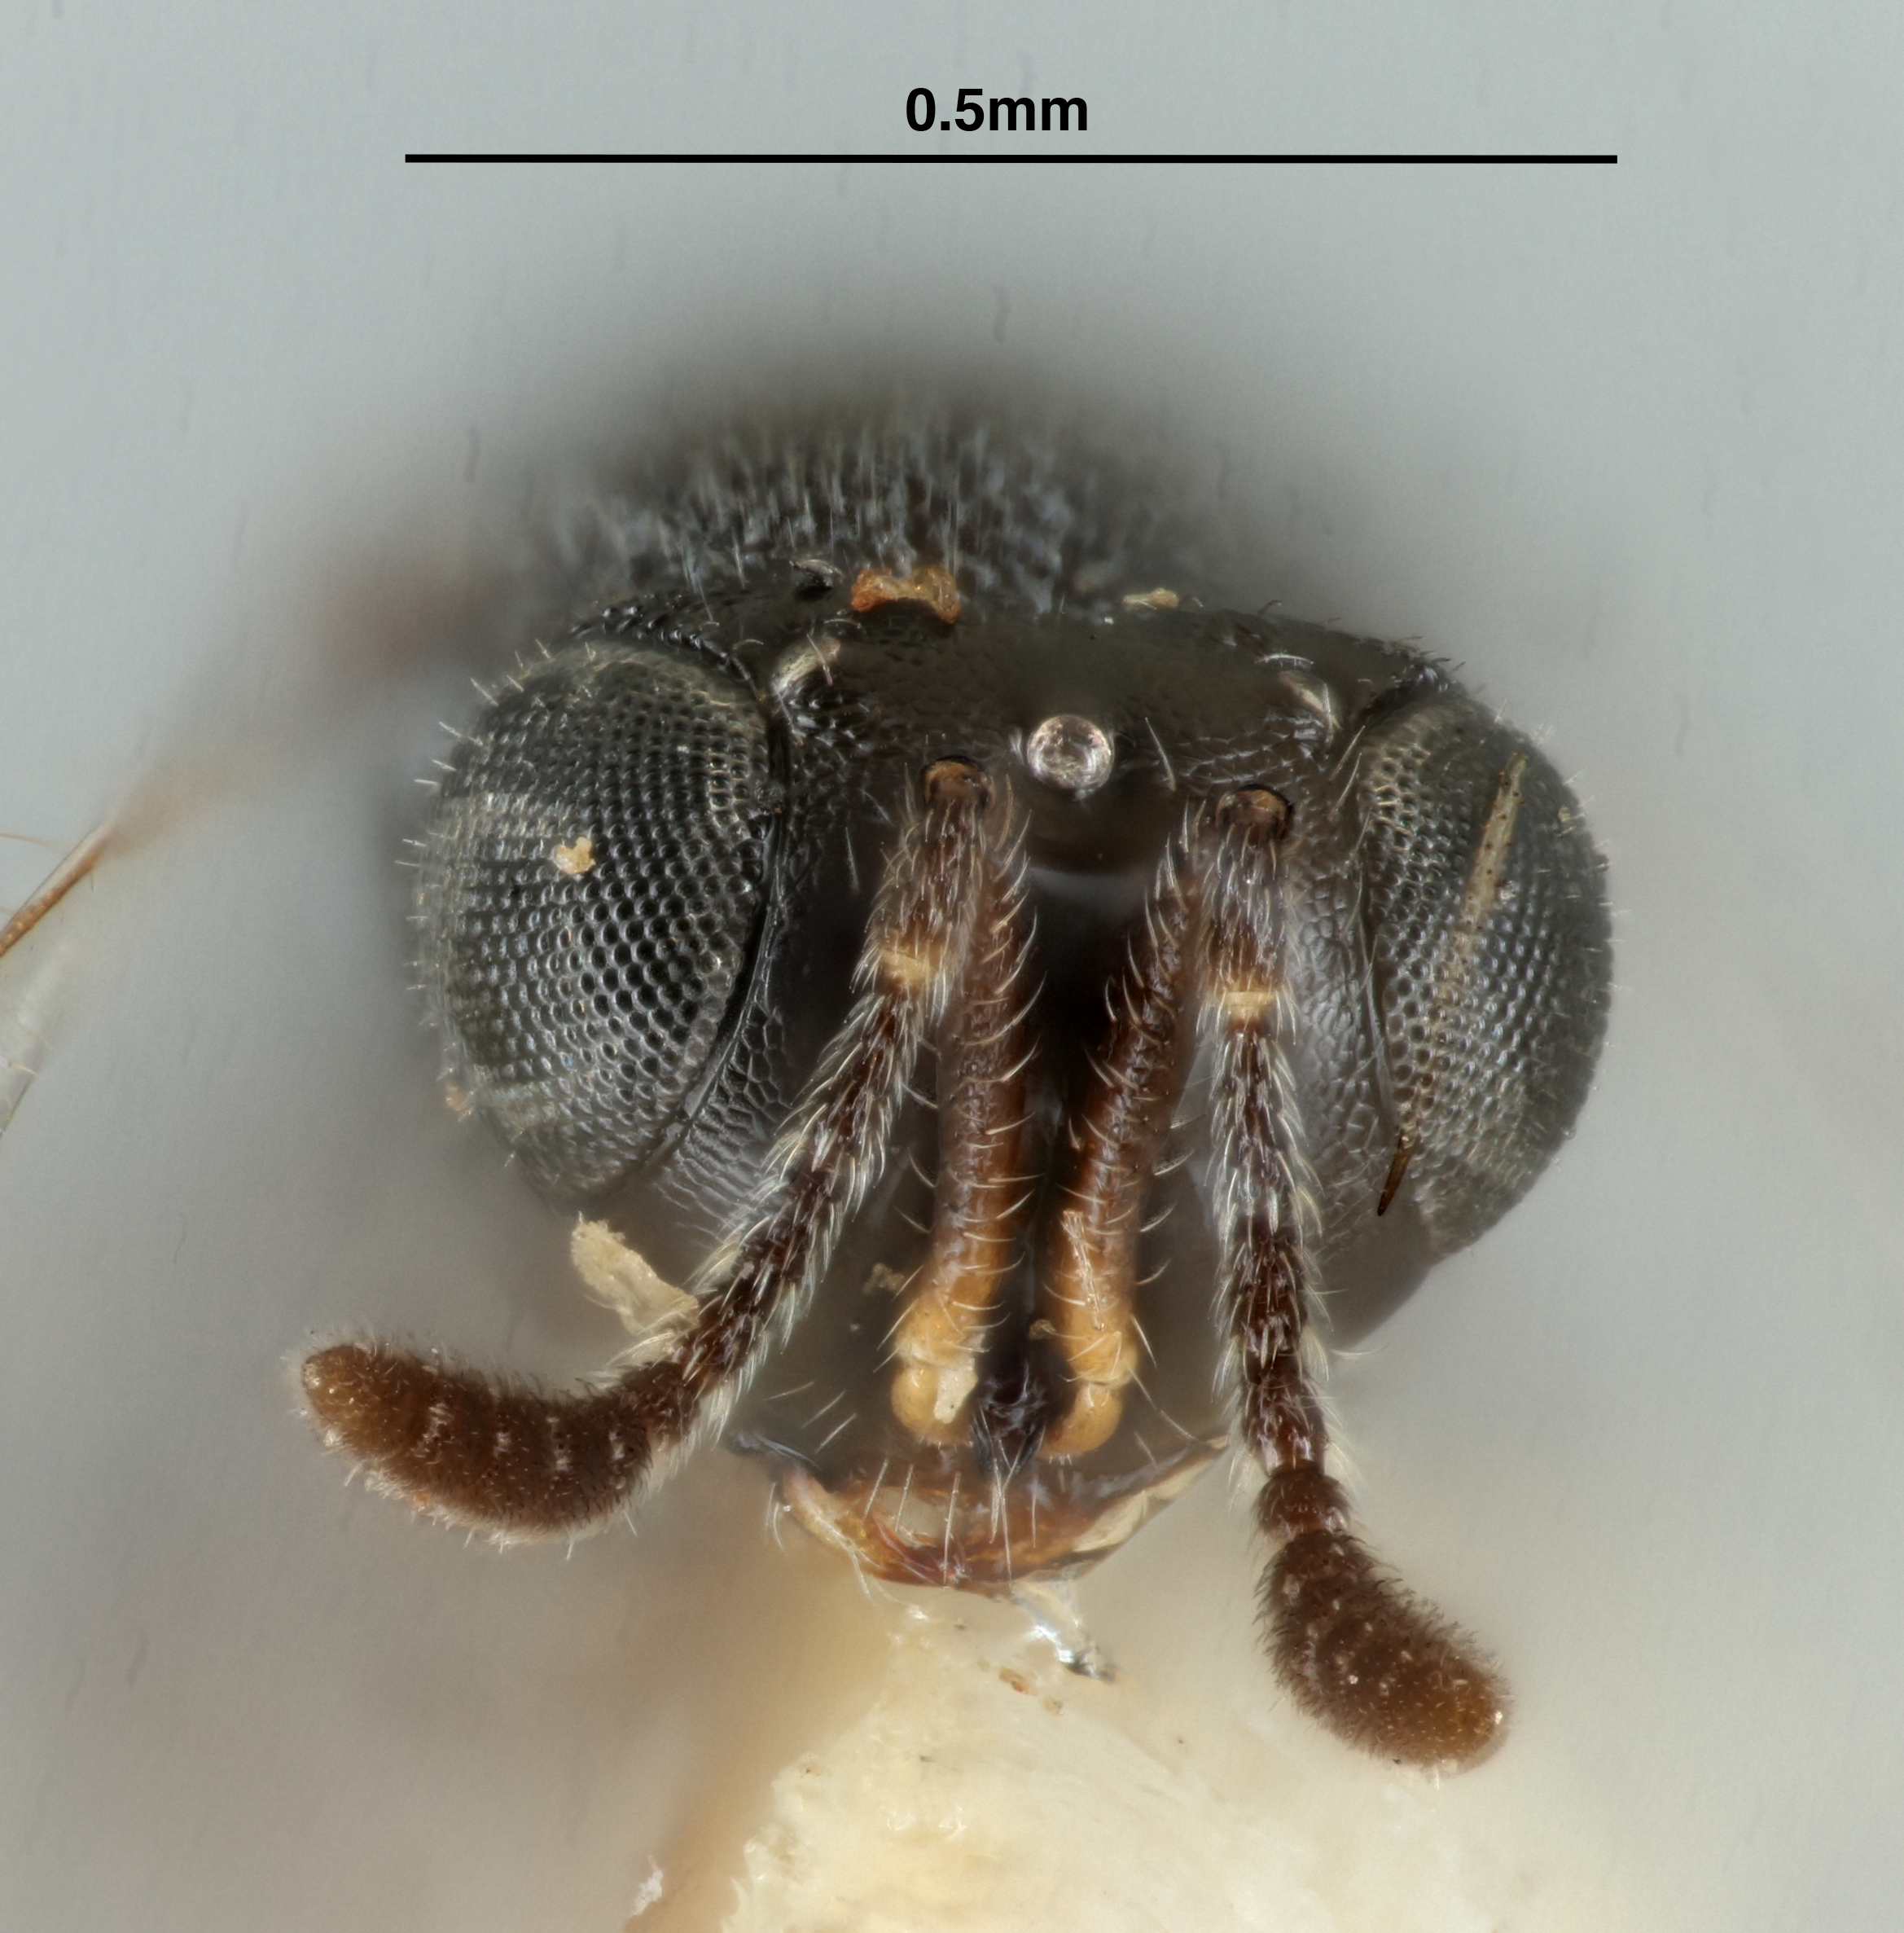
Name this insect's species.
Telenomus szelenyii
